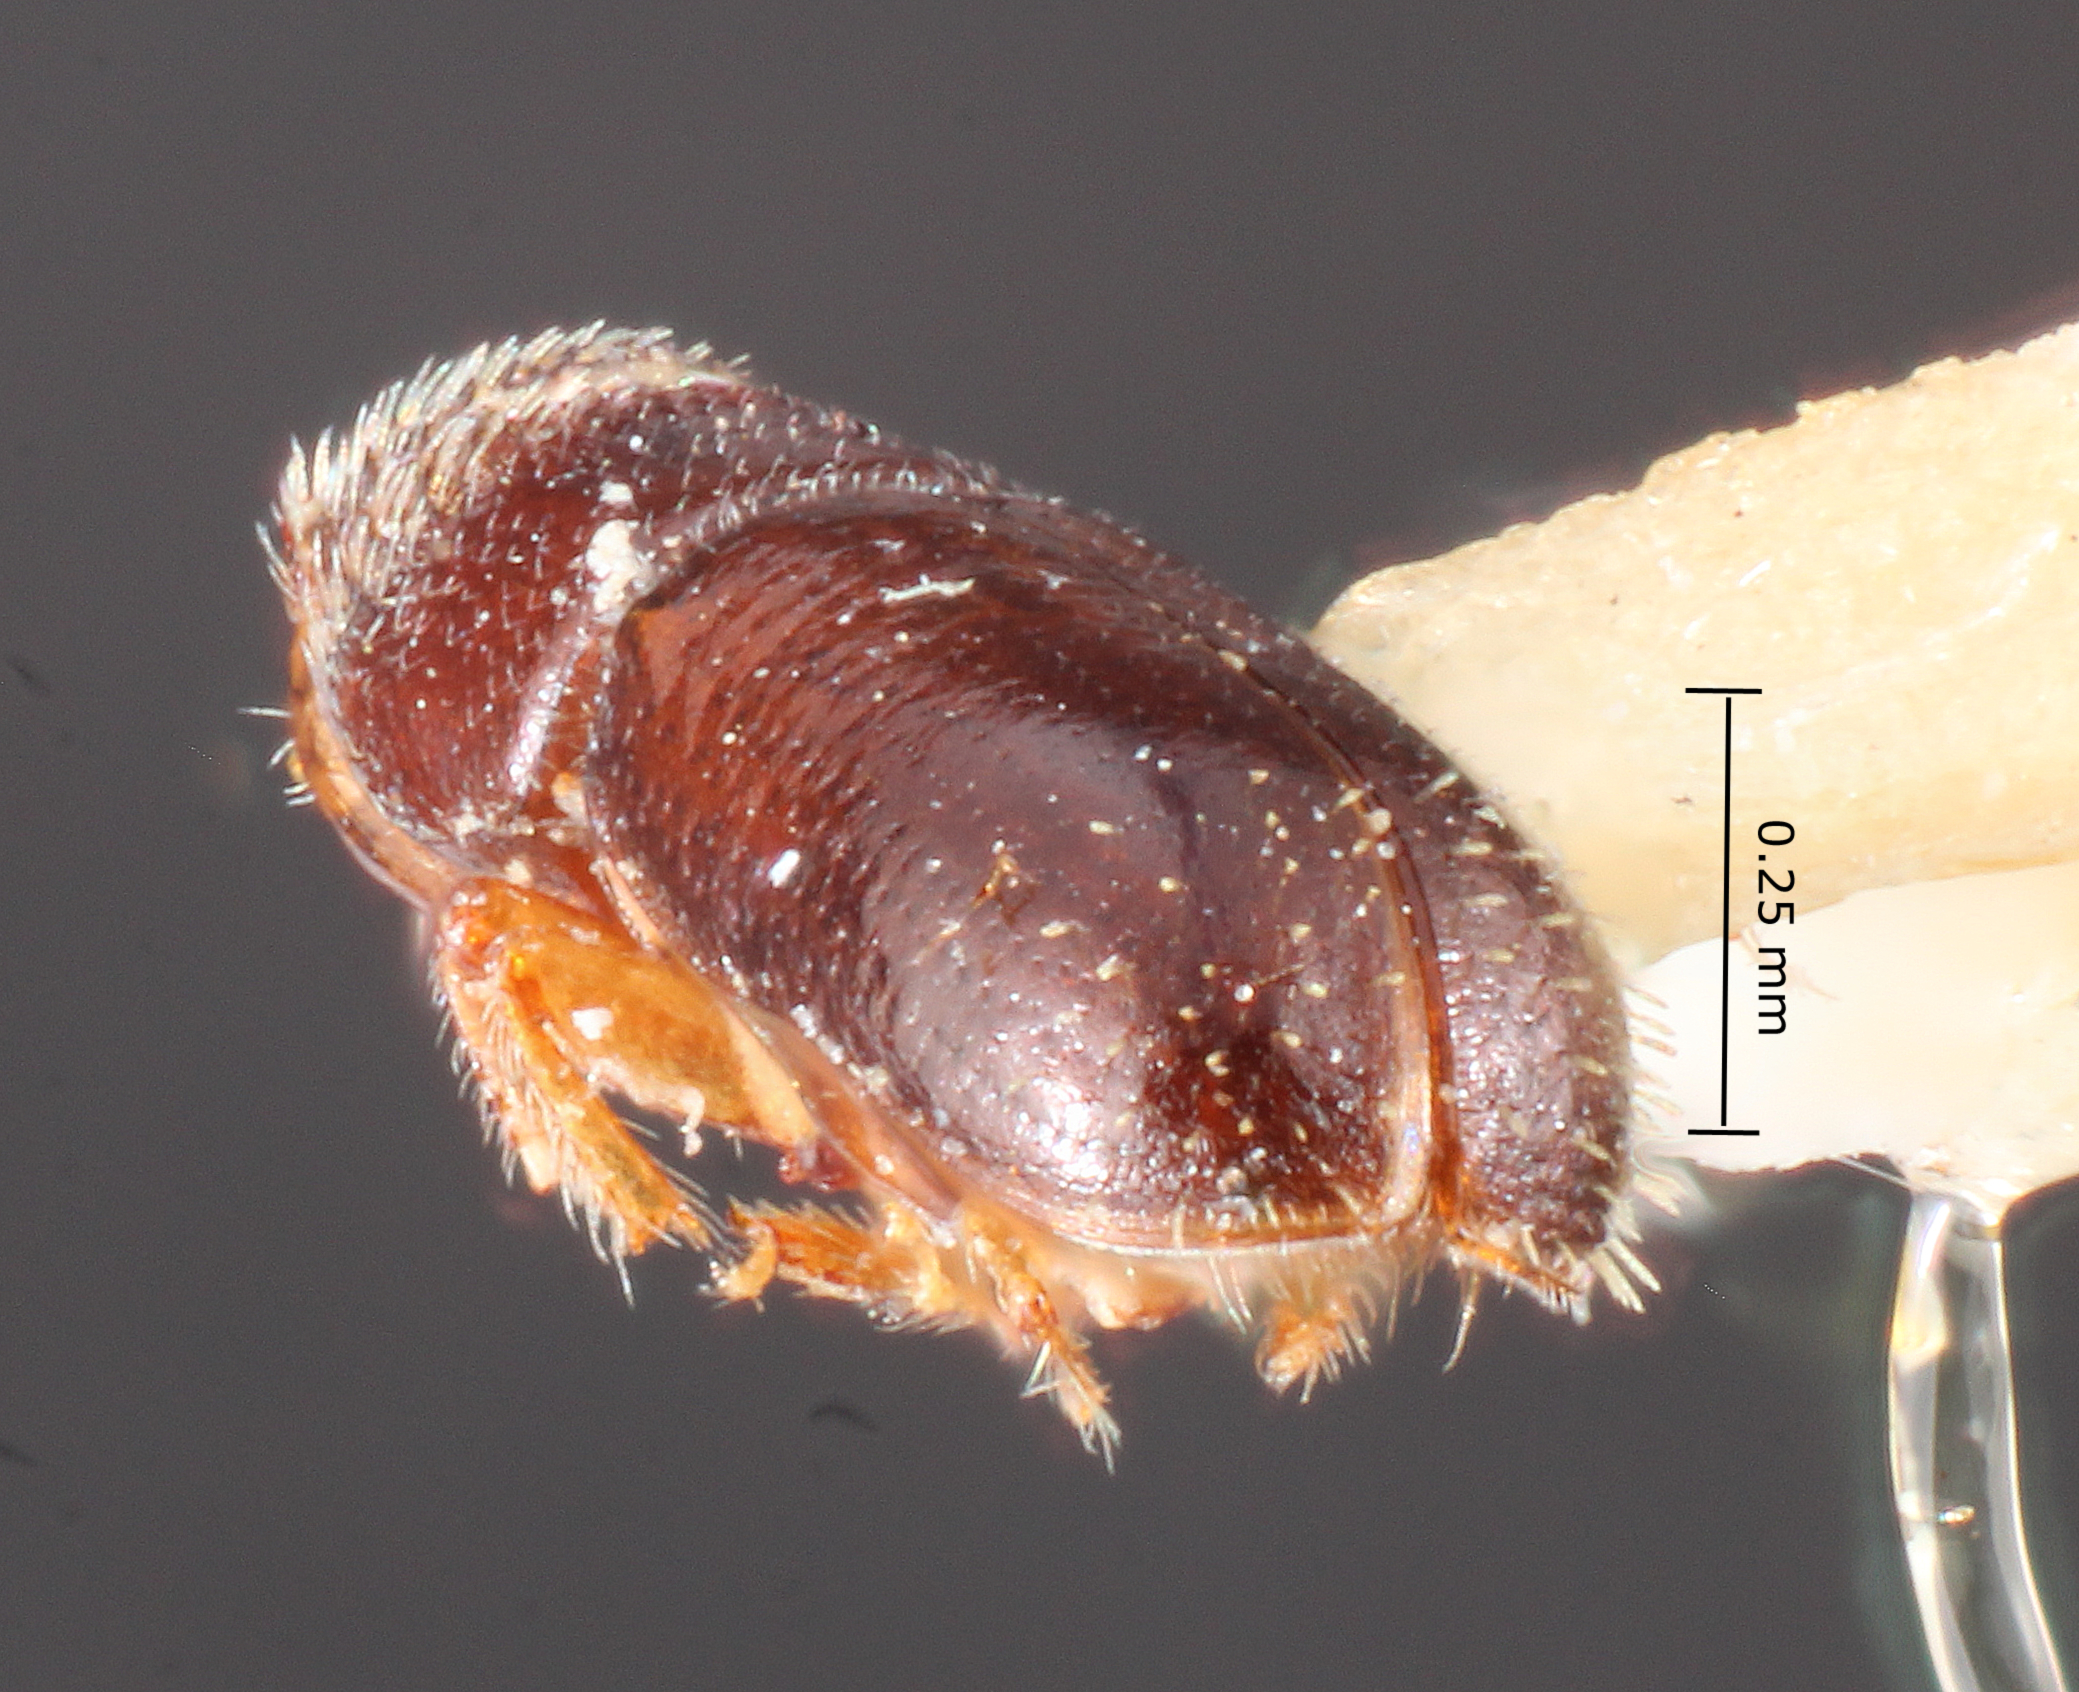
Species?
Pityophthoroides robai
